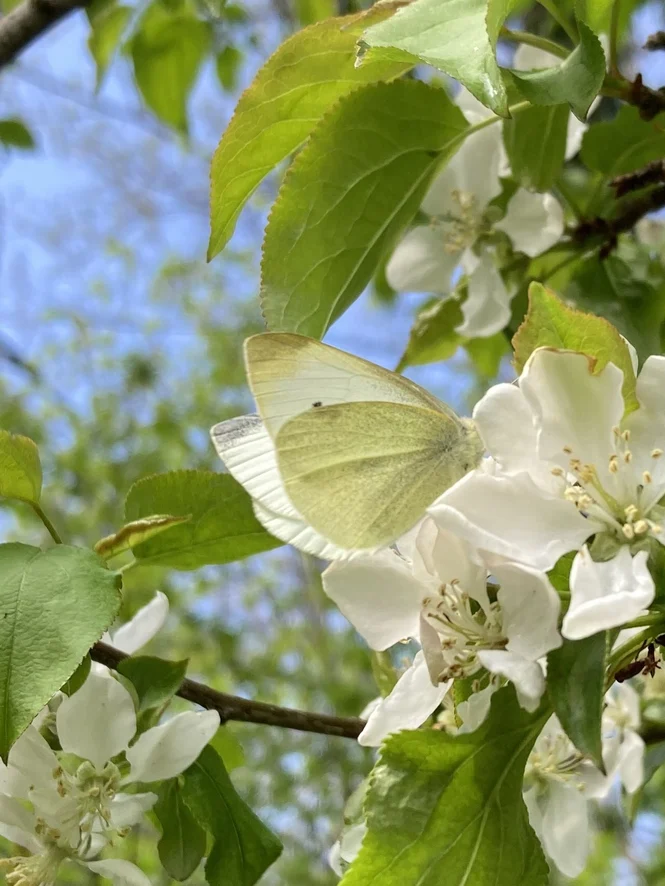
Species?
Pieris rapae
